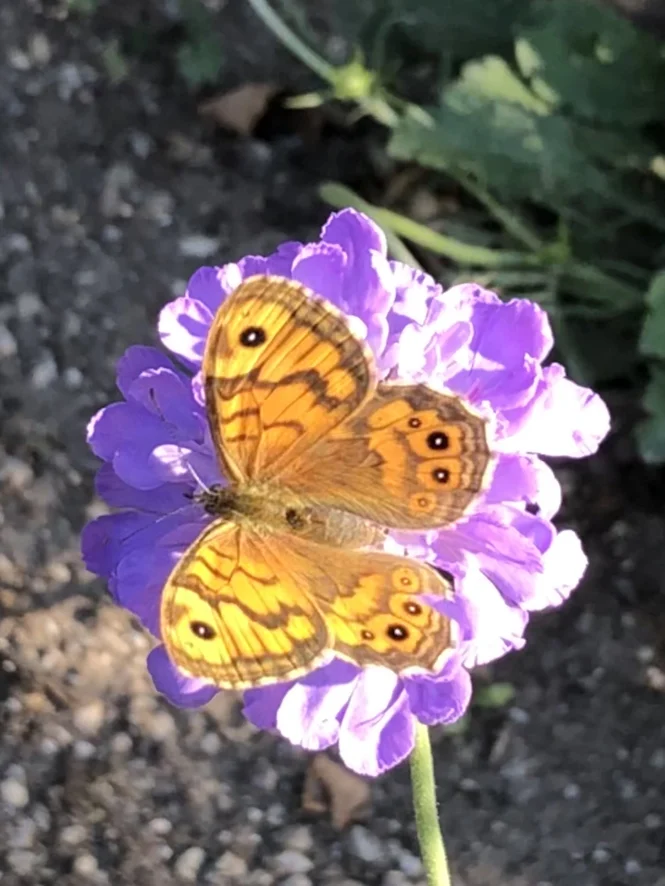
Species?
Lasiommata megera (also Pararge megera)
